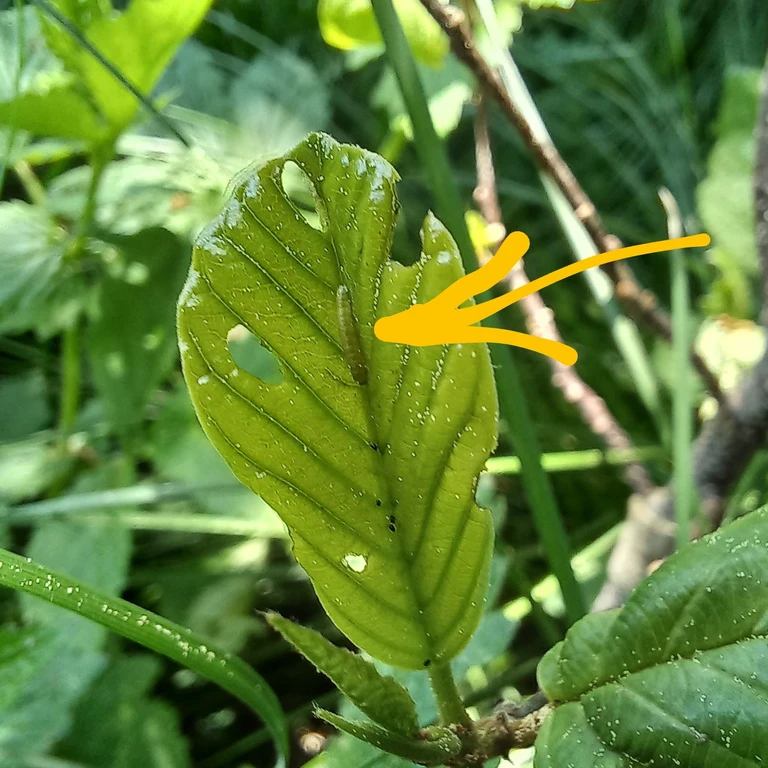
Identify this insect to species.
Gonepteryx rhamni
